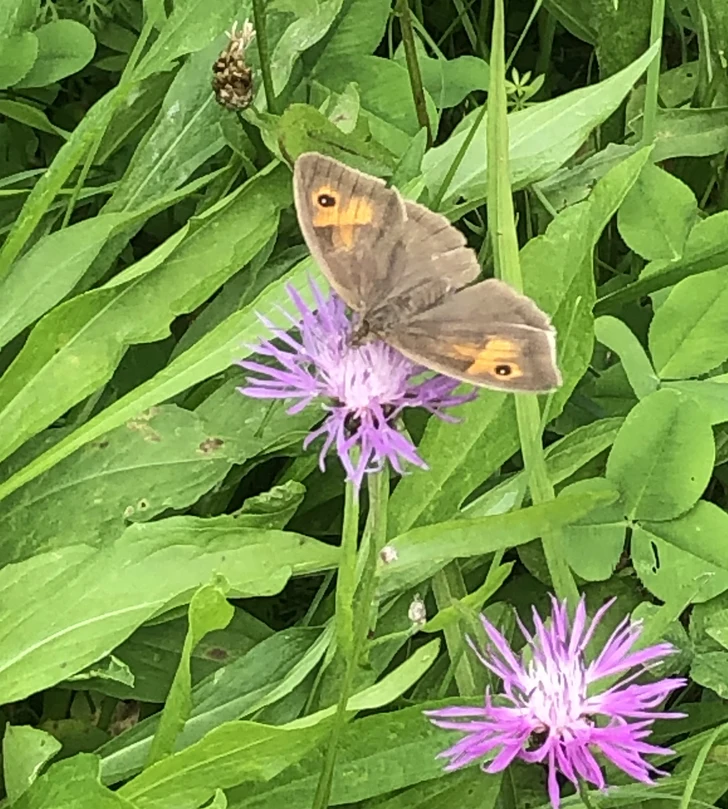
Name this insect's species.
Maniola jurtina
